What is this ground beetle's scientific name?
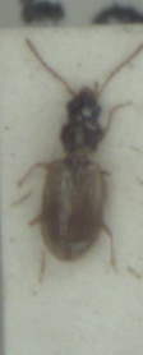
Bembidion ephippium
